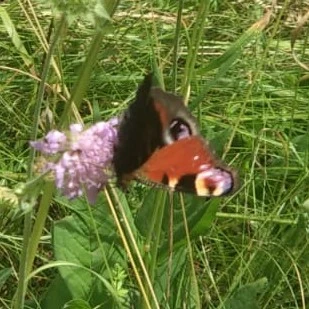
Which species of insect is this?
Aglais io
